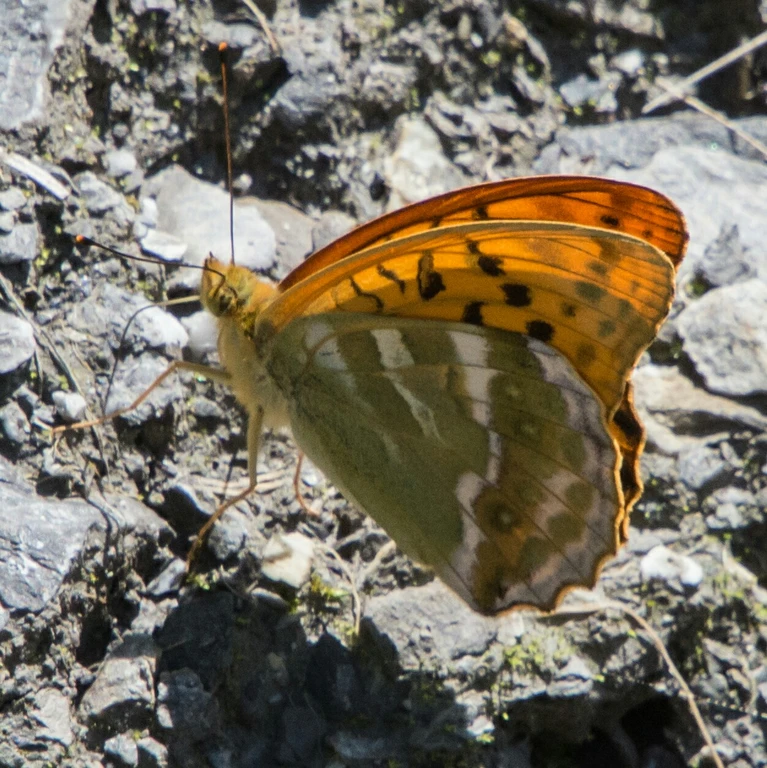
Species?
Argynnis paphia
